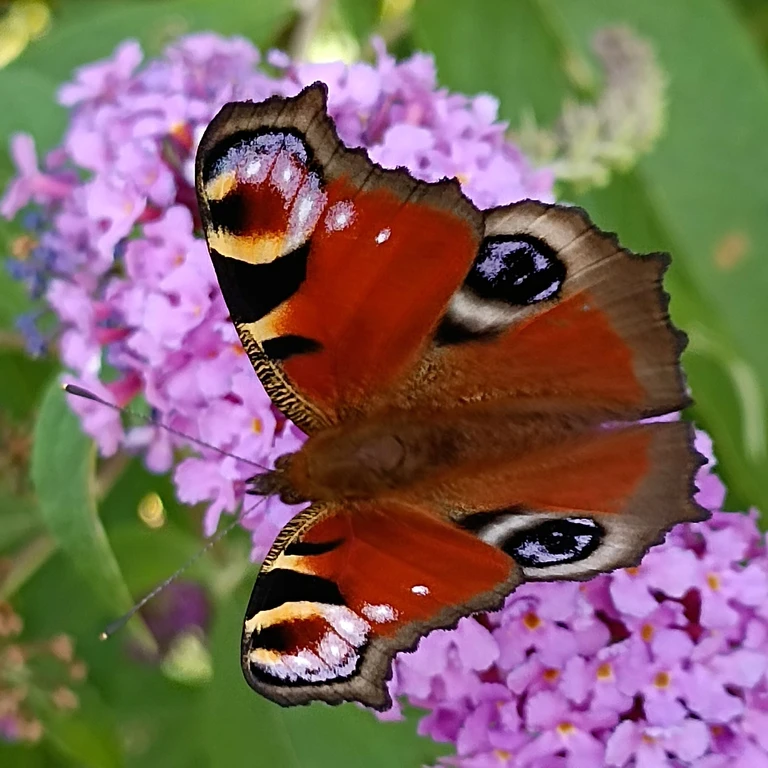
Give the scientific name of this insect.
Aglais io
